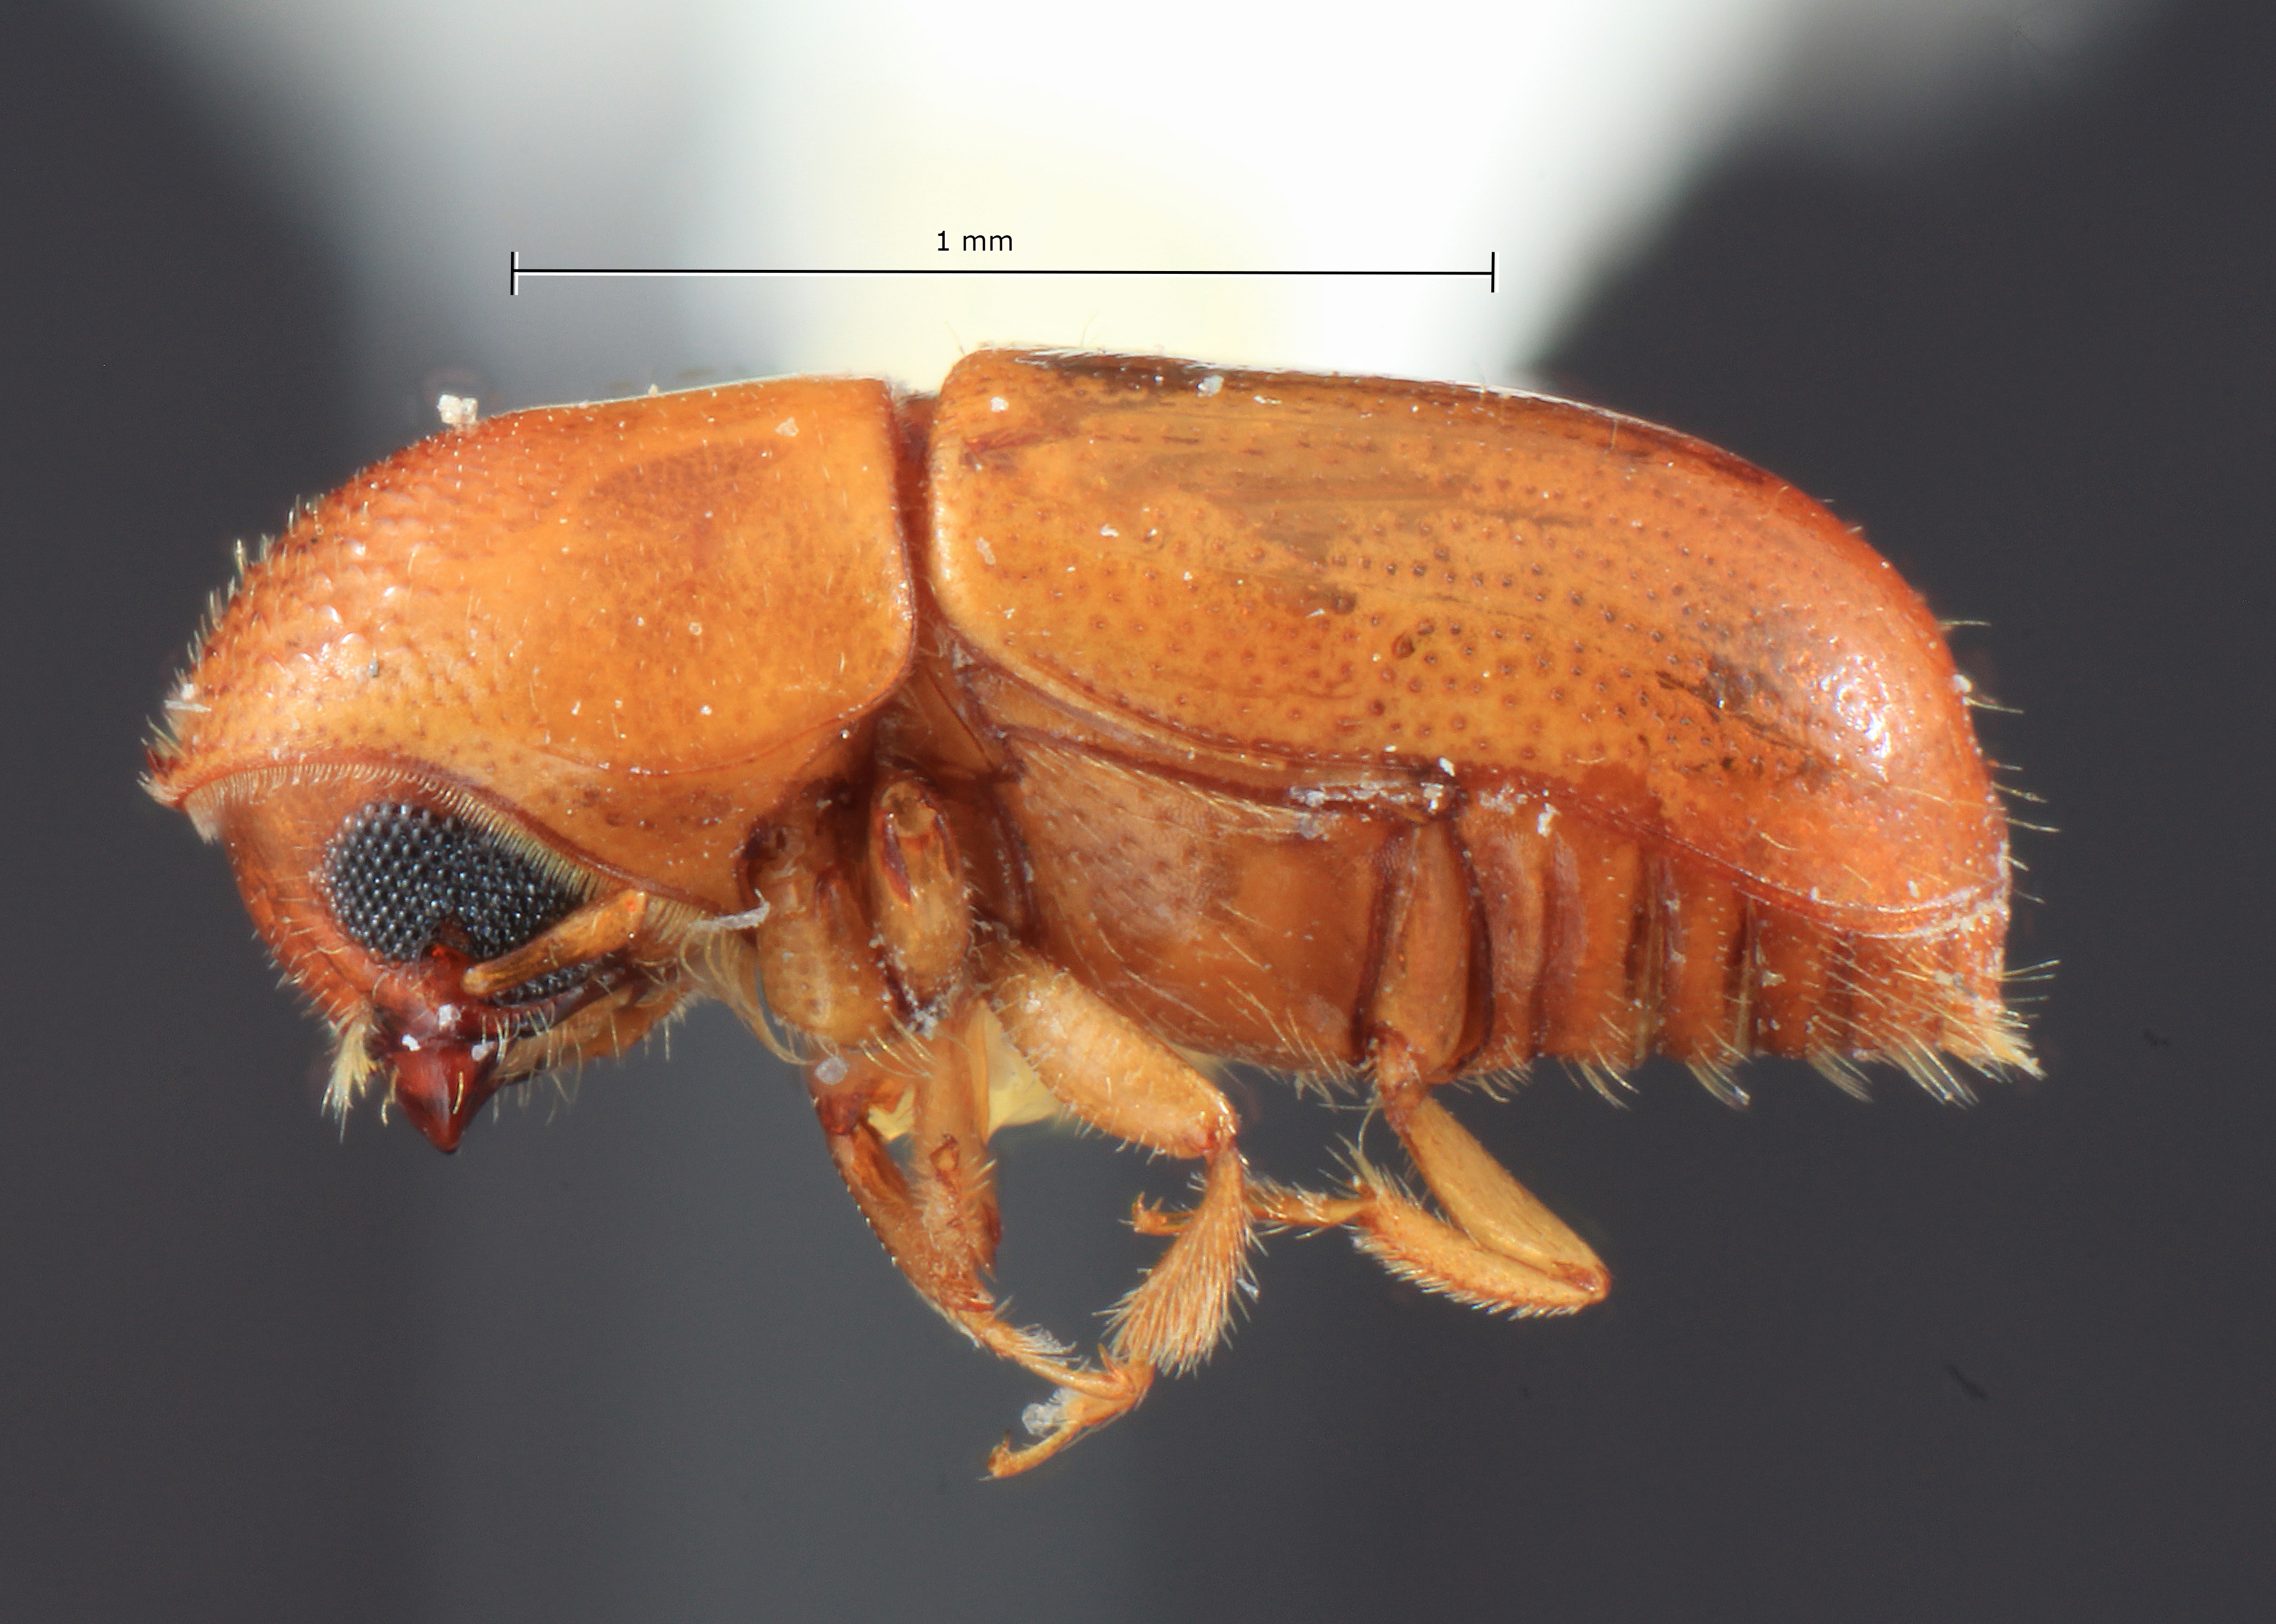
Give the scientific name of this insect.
Corthylocurus mexicanus
